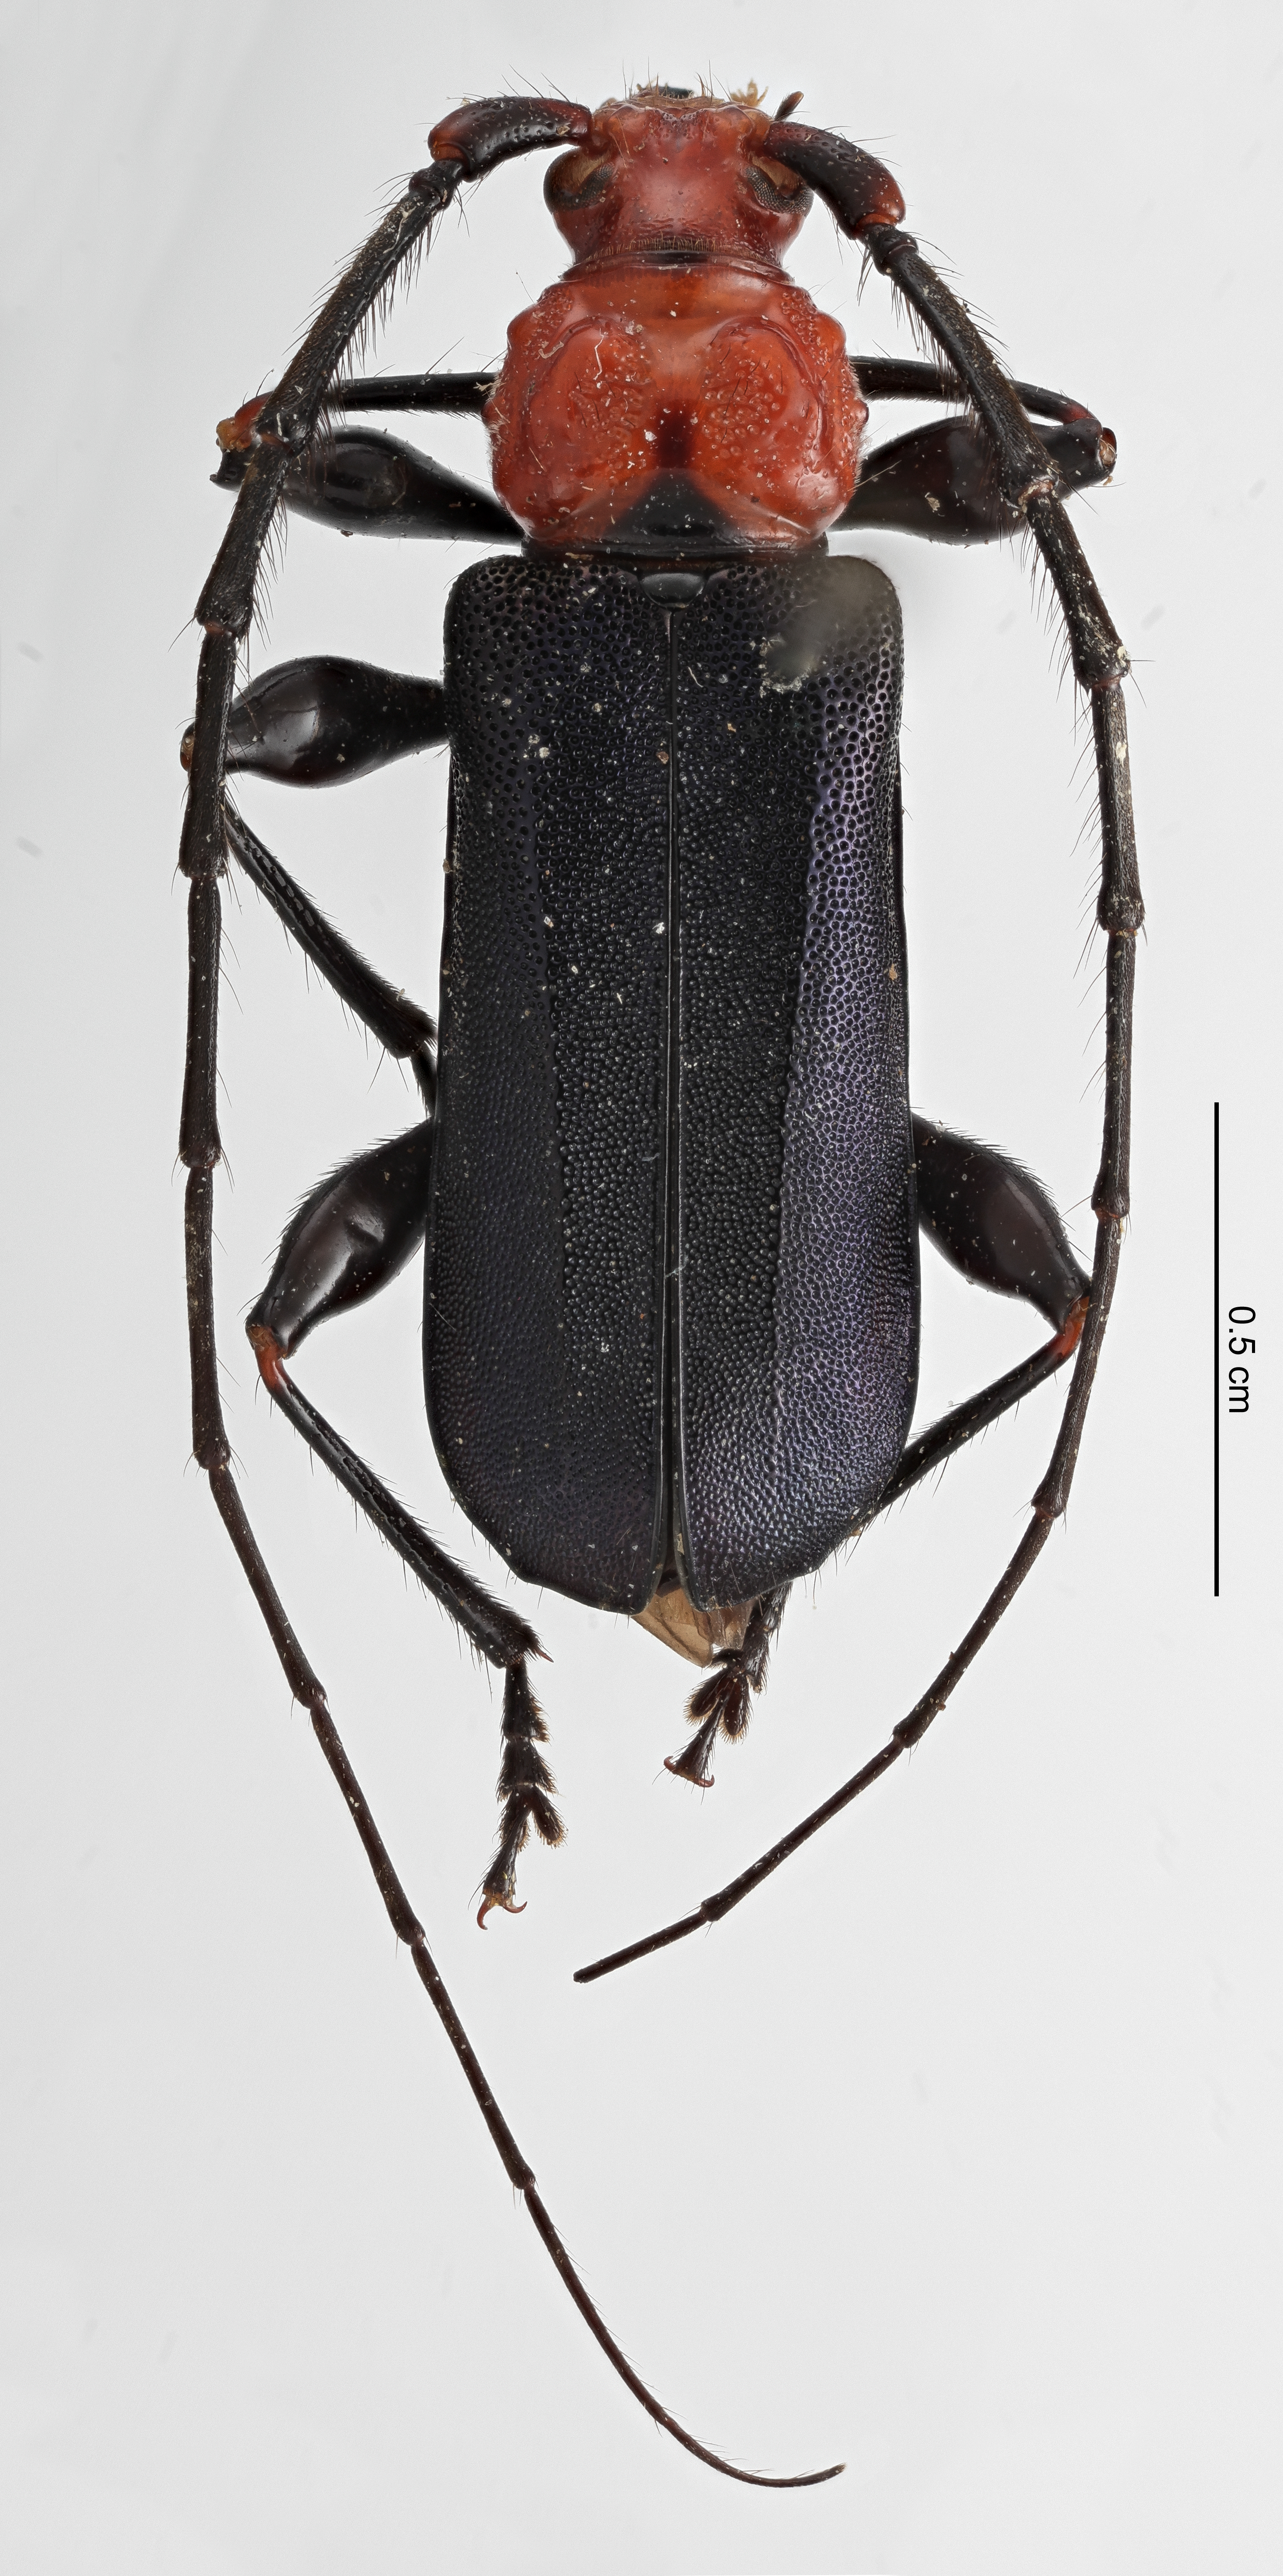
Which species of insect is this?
Alloesia bicolor
